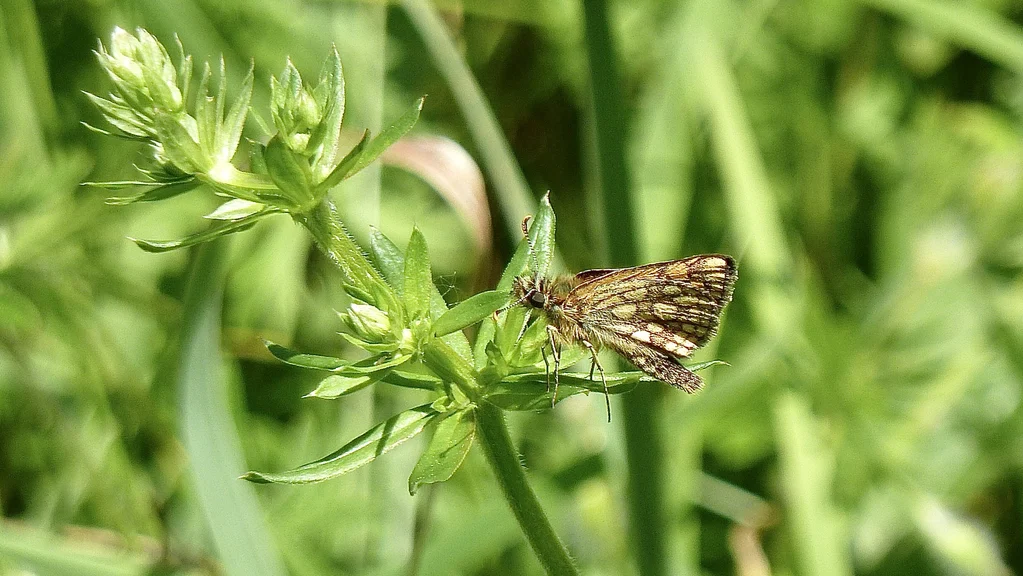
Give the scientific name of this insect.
Carterocephalus palaemon
